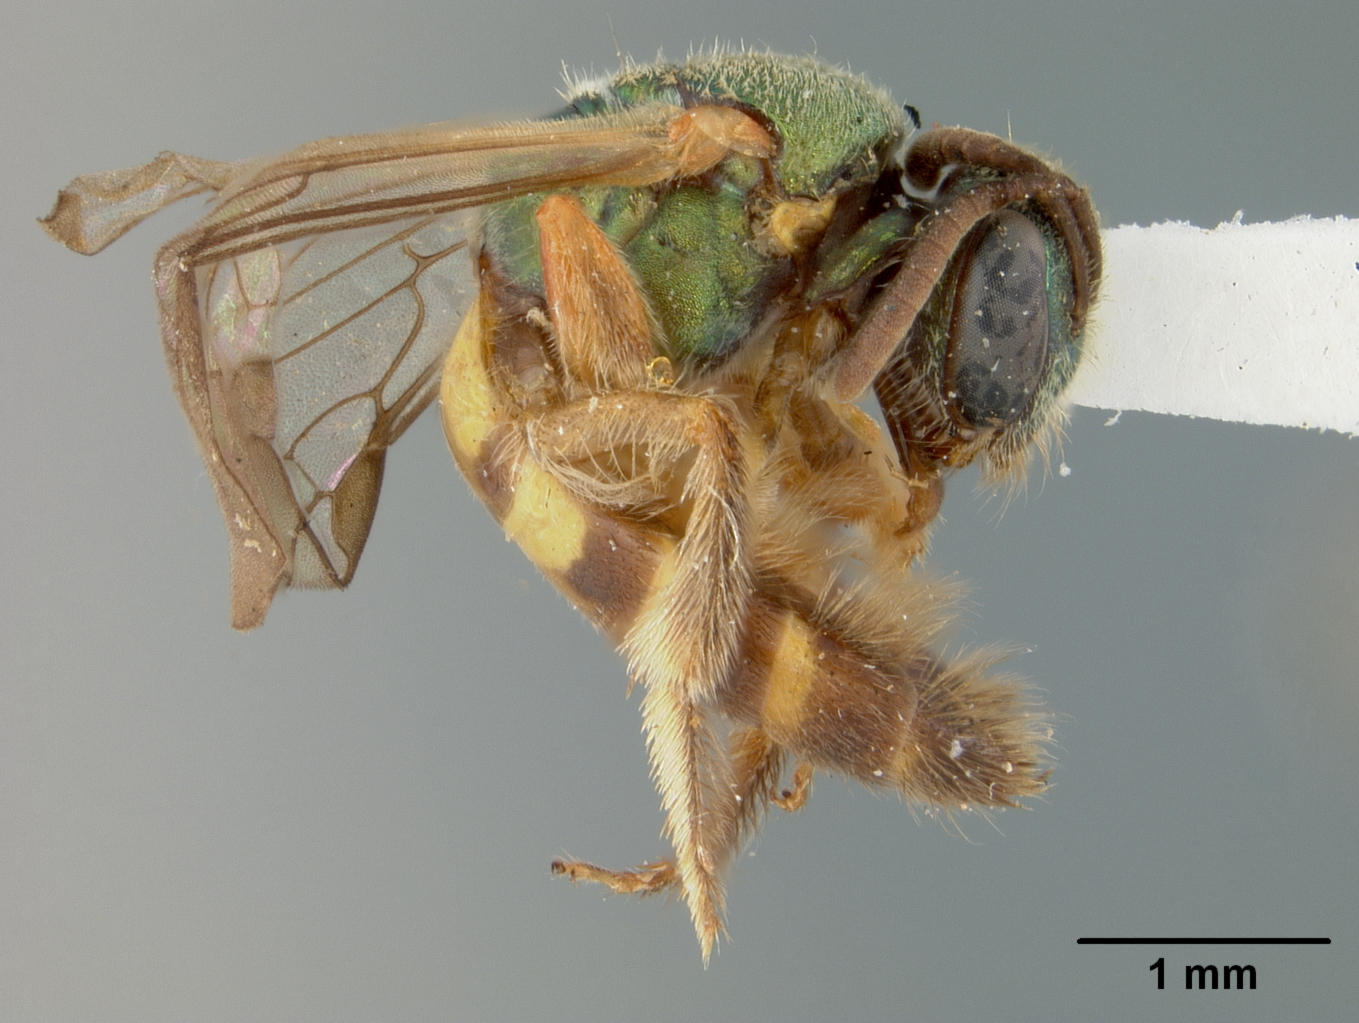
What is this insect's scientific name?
Augochlora xanthina
